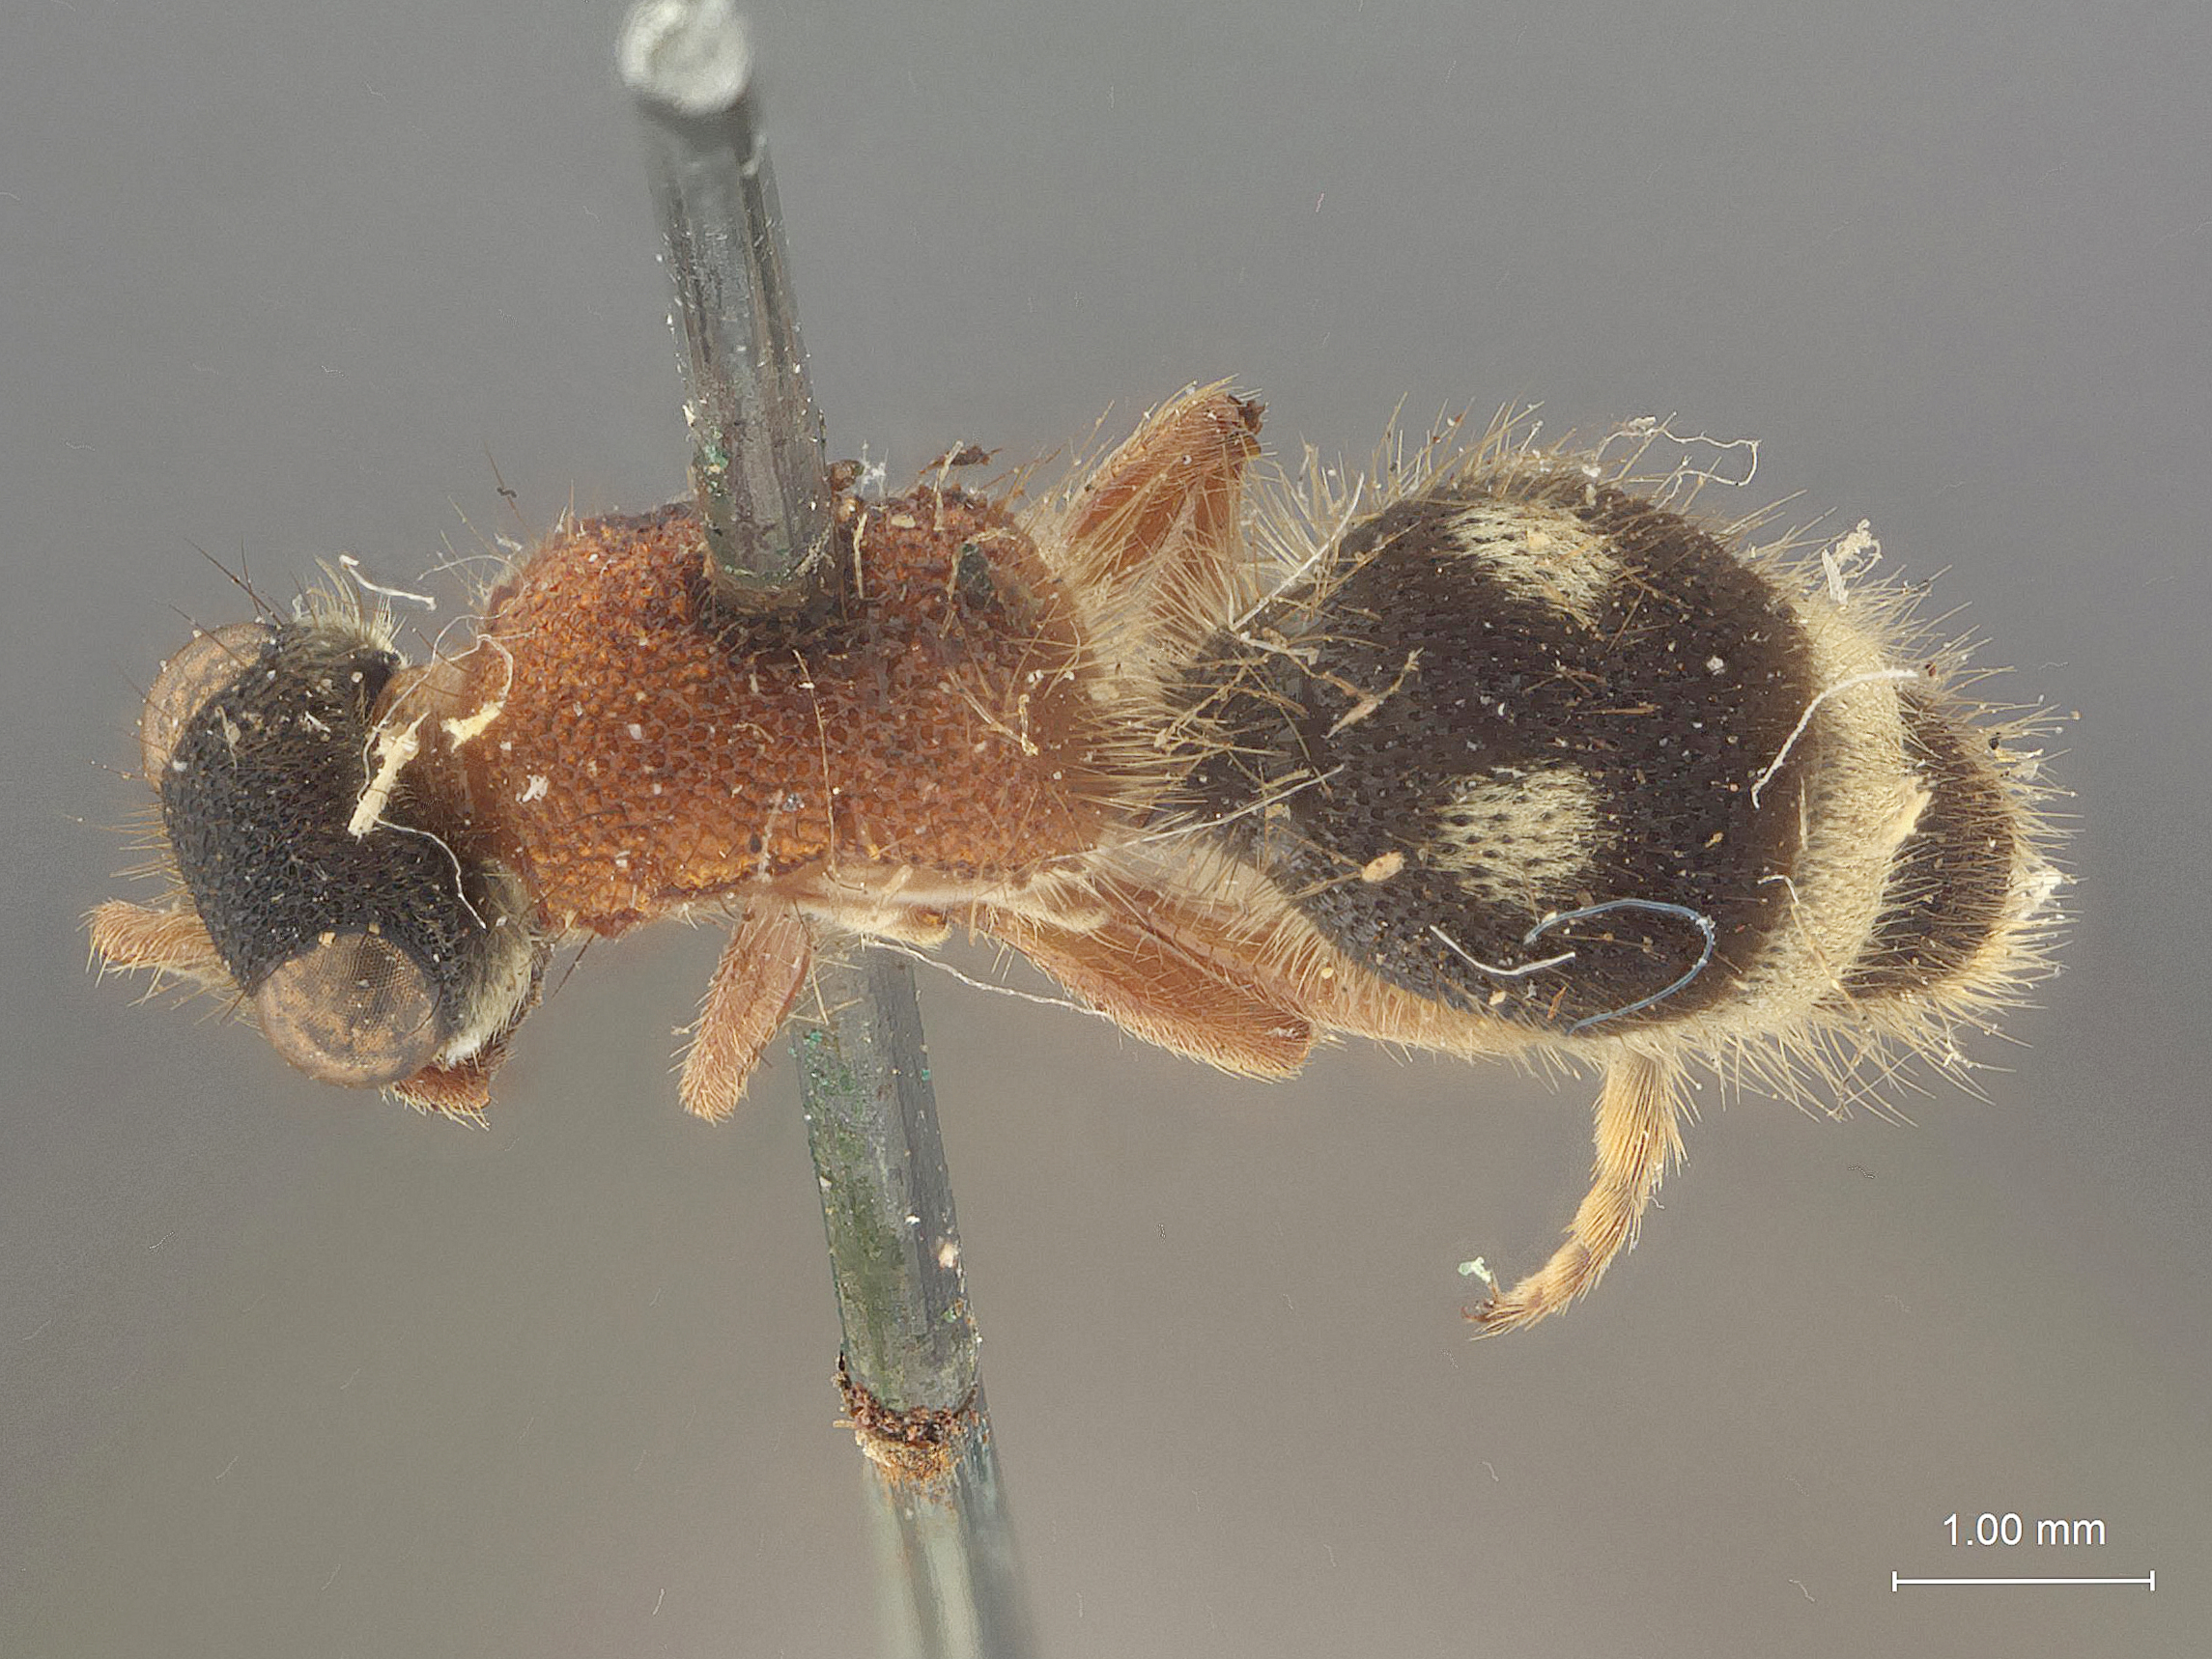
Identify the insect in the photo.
Timulla psecas
